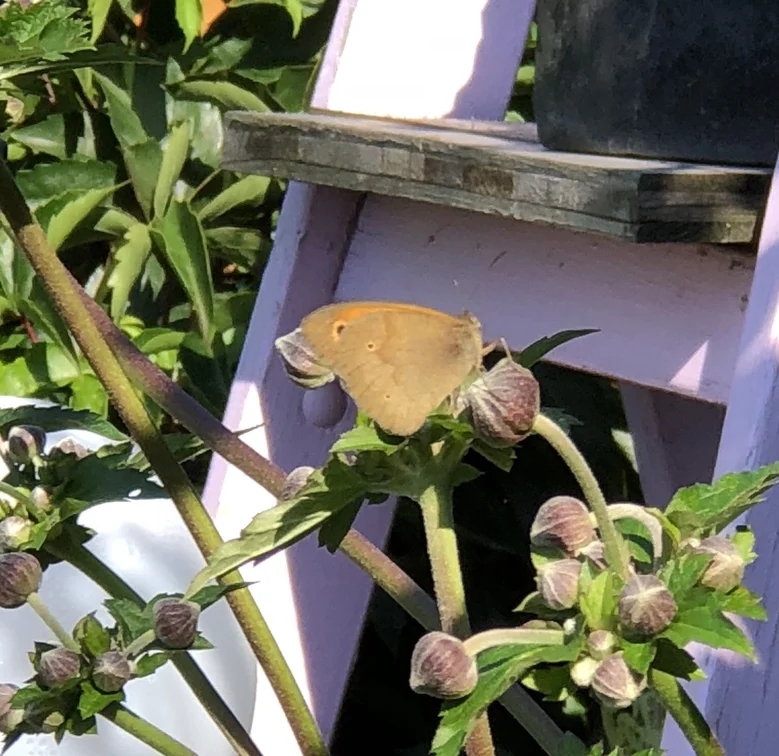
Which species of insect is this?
Maniola jurtina
